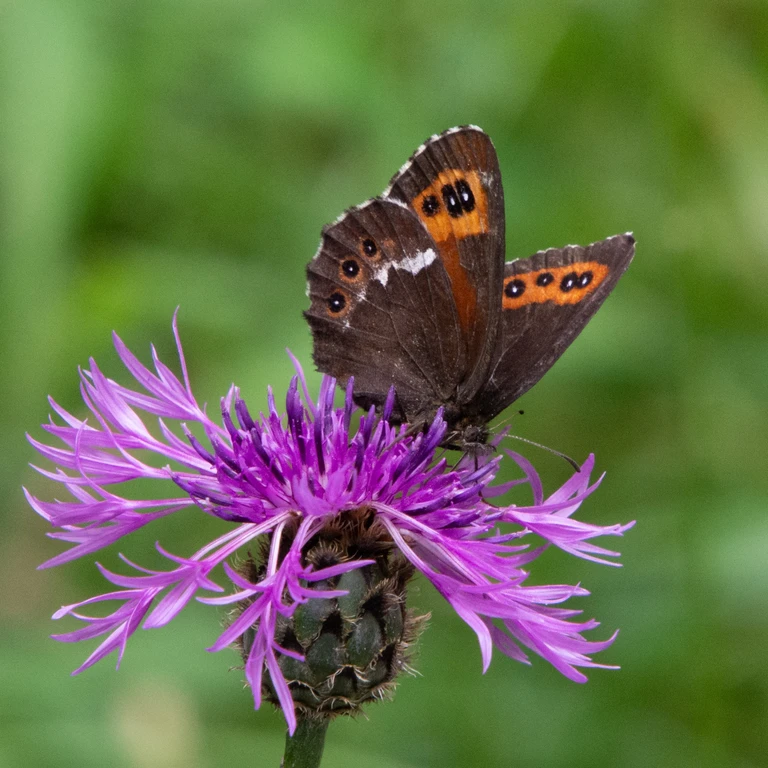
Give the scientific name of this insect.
Erebia ligea
